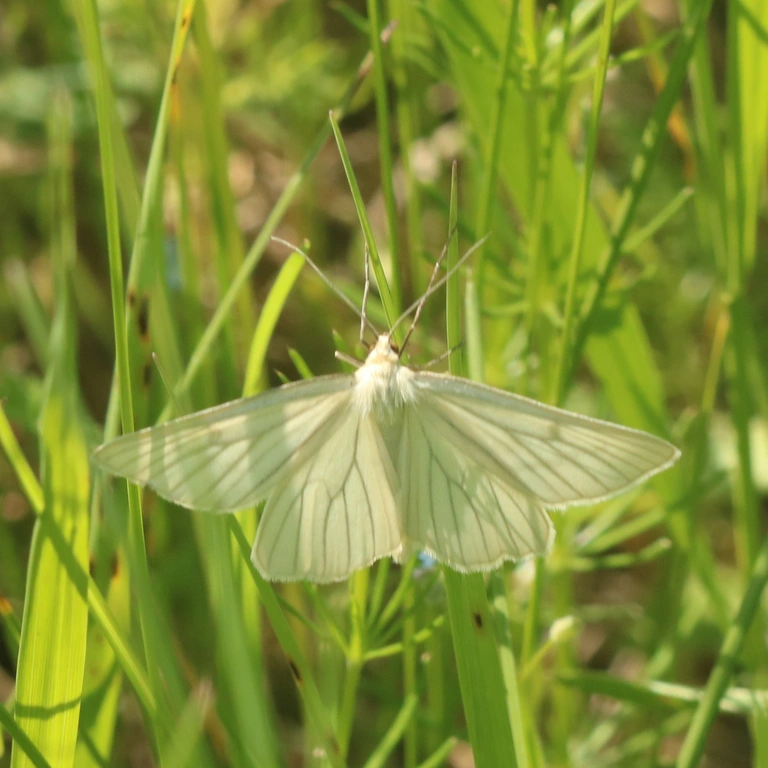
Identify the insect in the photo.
Siona lineata
